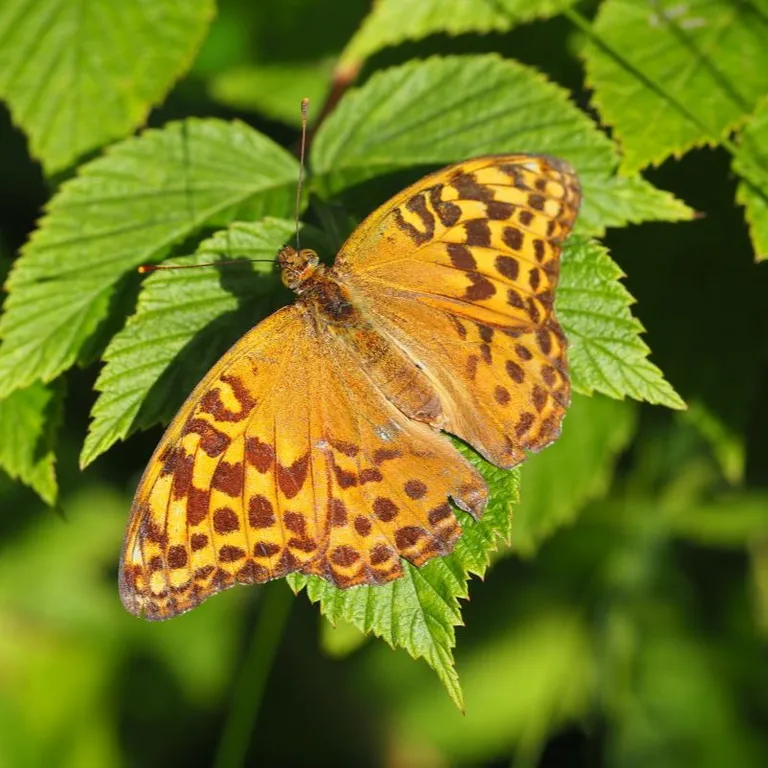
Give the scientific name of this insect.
Argynnis paphia
